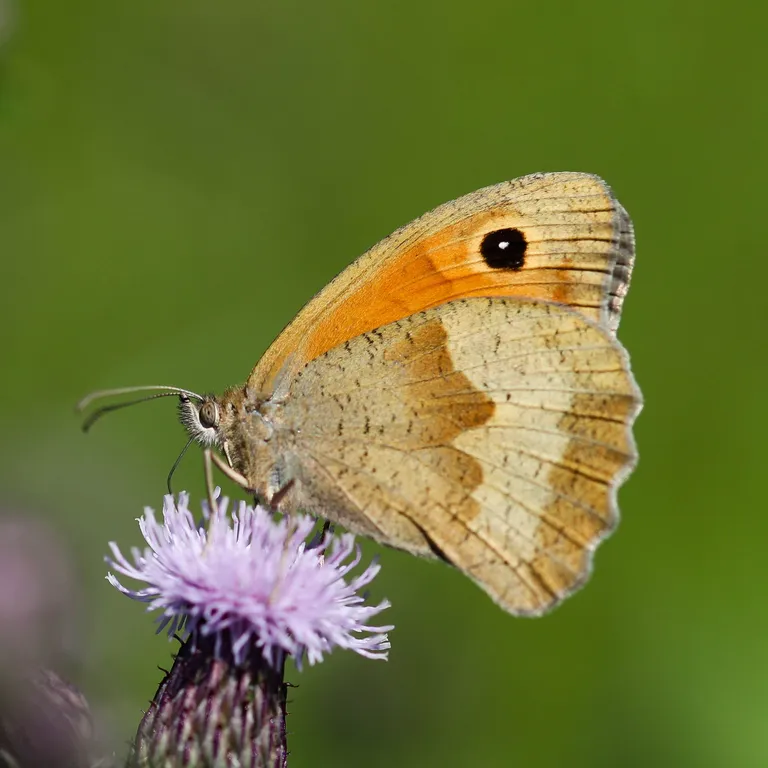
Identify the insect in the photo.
Maniola jurtina
